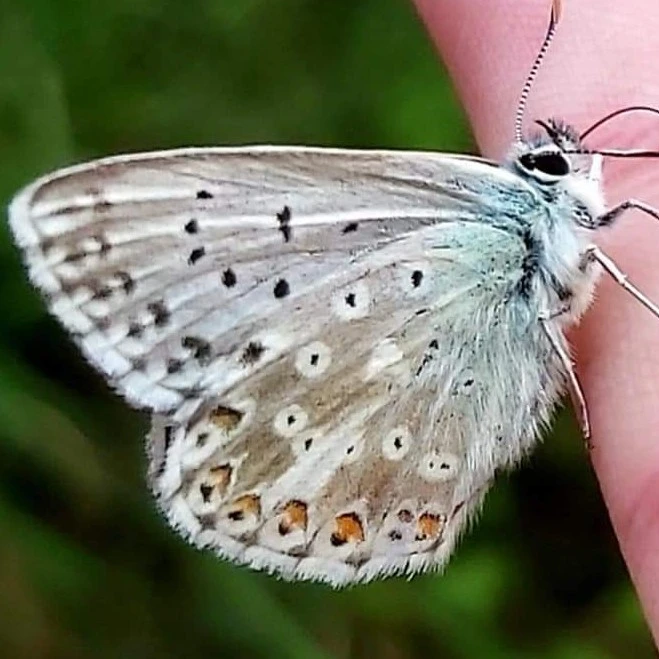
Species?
Lysandra coridon
